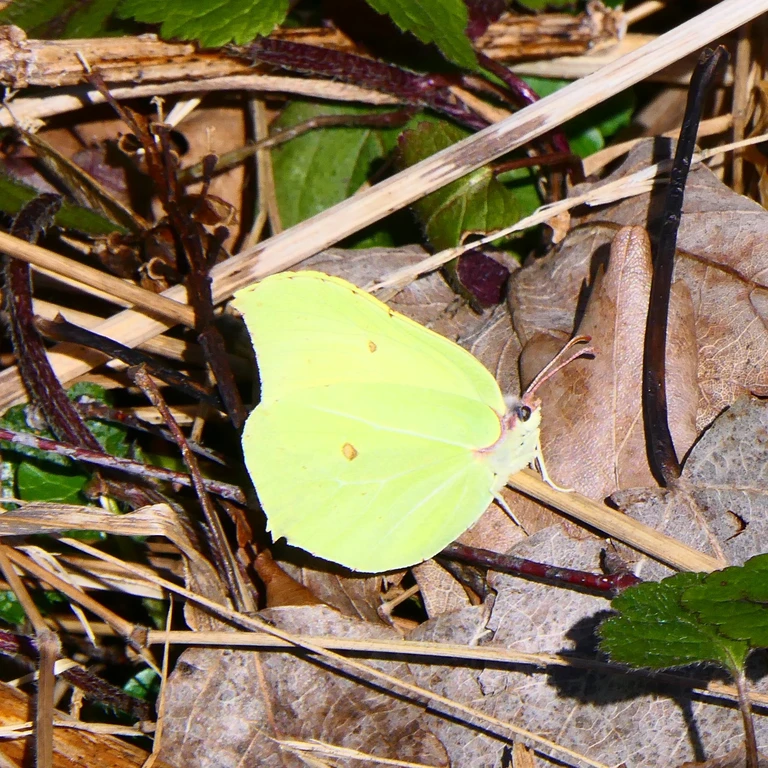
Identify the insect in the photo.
Gonepteryx rhamni
